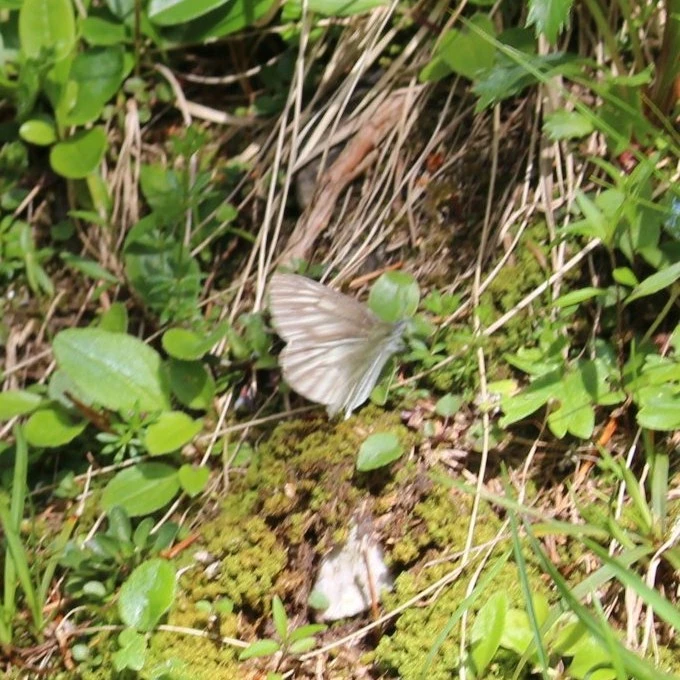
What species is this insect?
Pieris bryoniae
